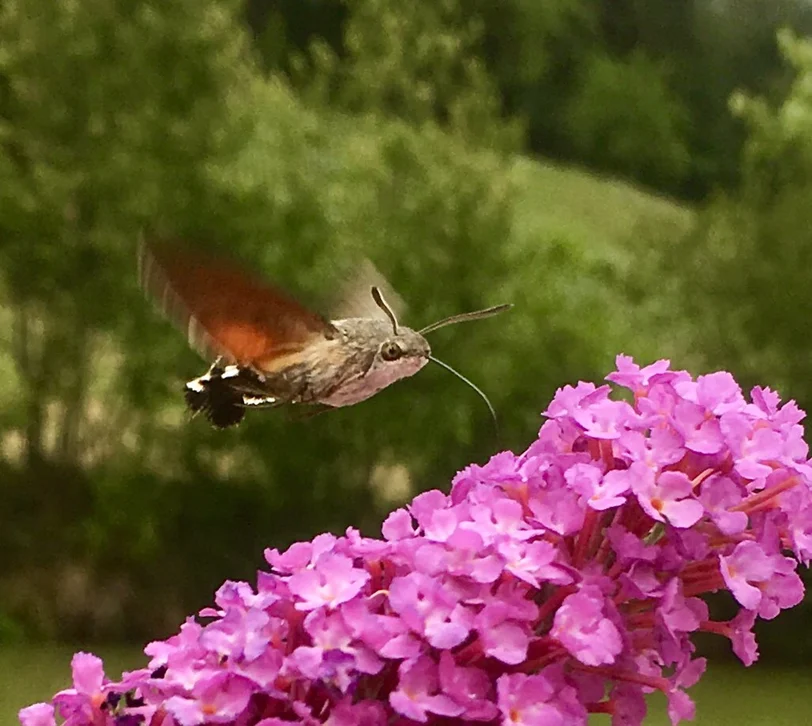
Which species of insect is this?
Macroglossum stellatarum
